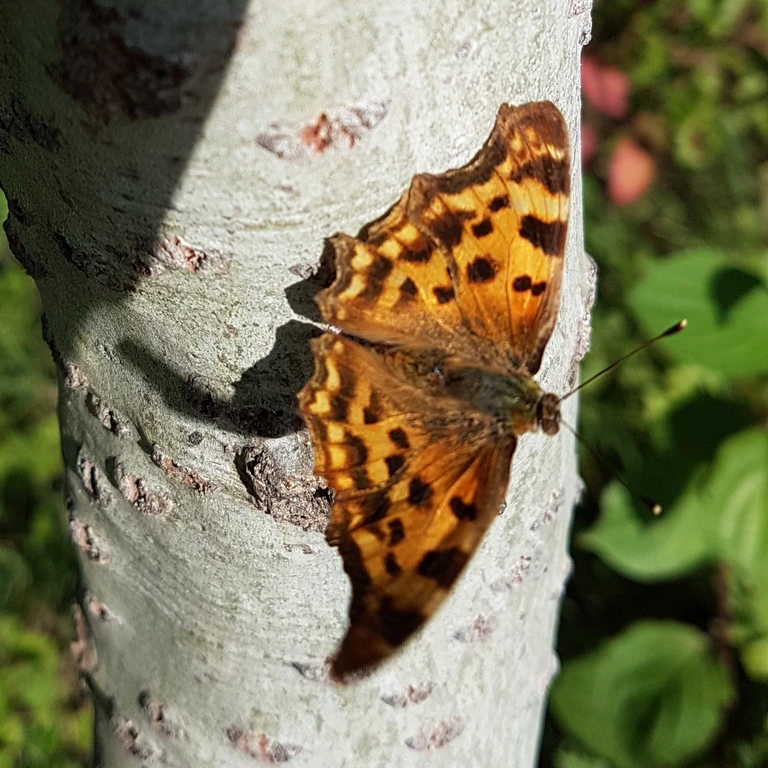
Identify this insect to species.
Polygonia c-album
